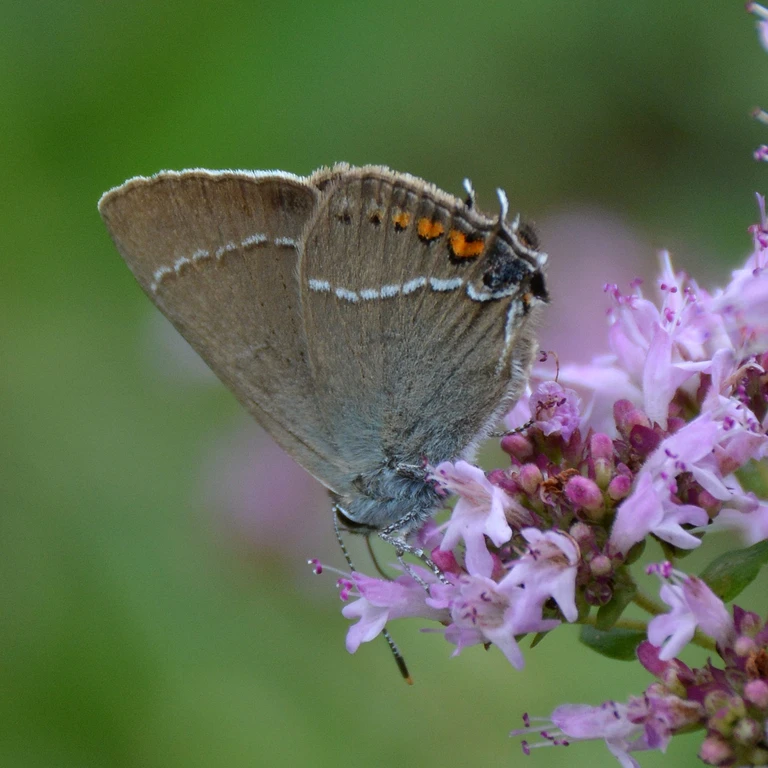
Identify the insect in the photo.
Satyrium spini (also Tuttiola spini)
